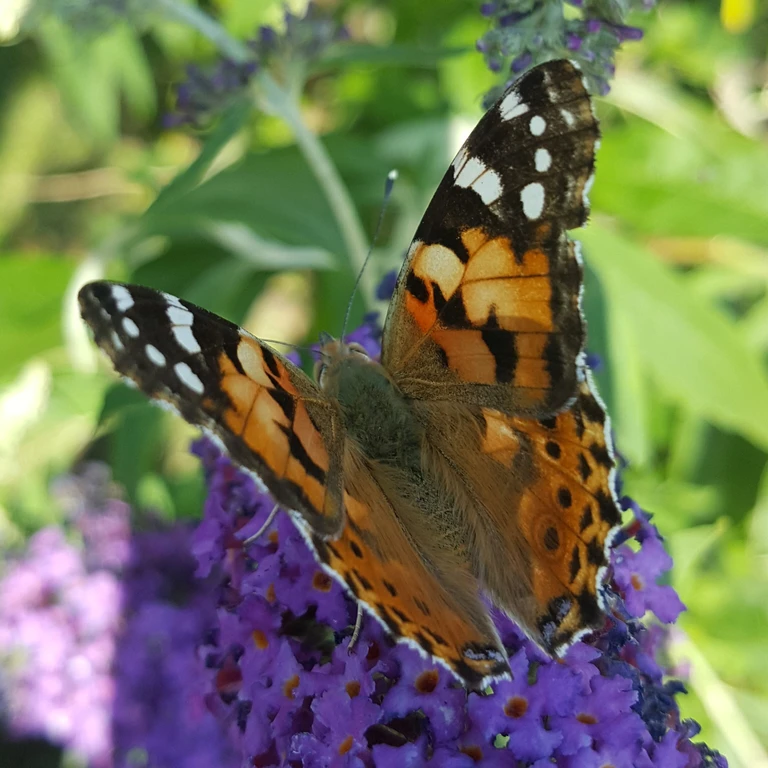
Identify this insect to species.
Vanessa cardui
